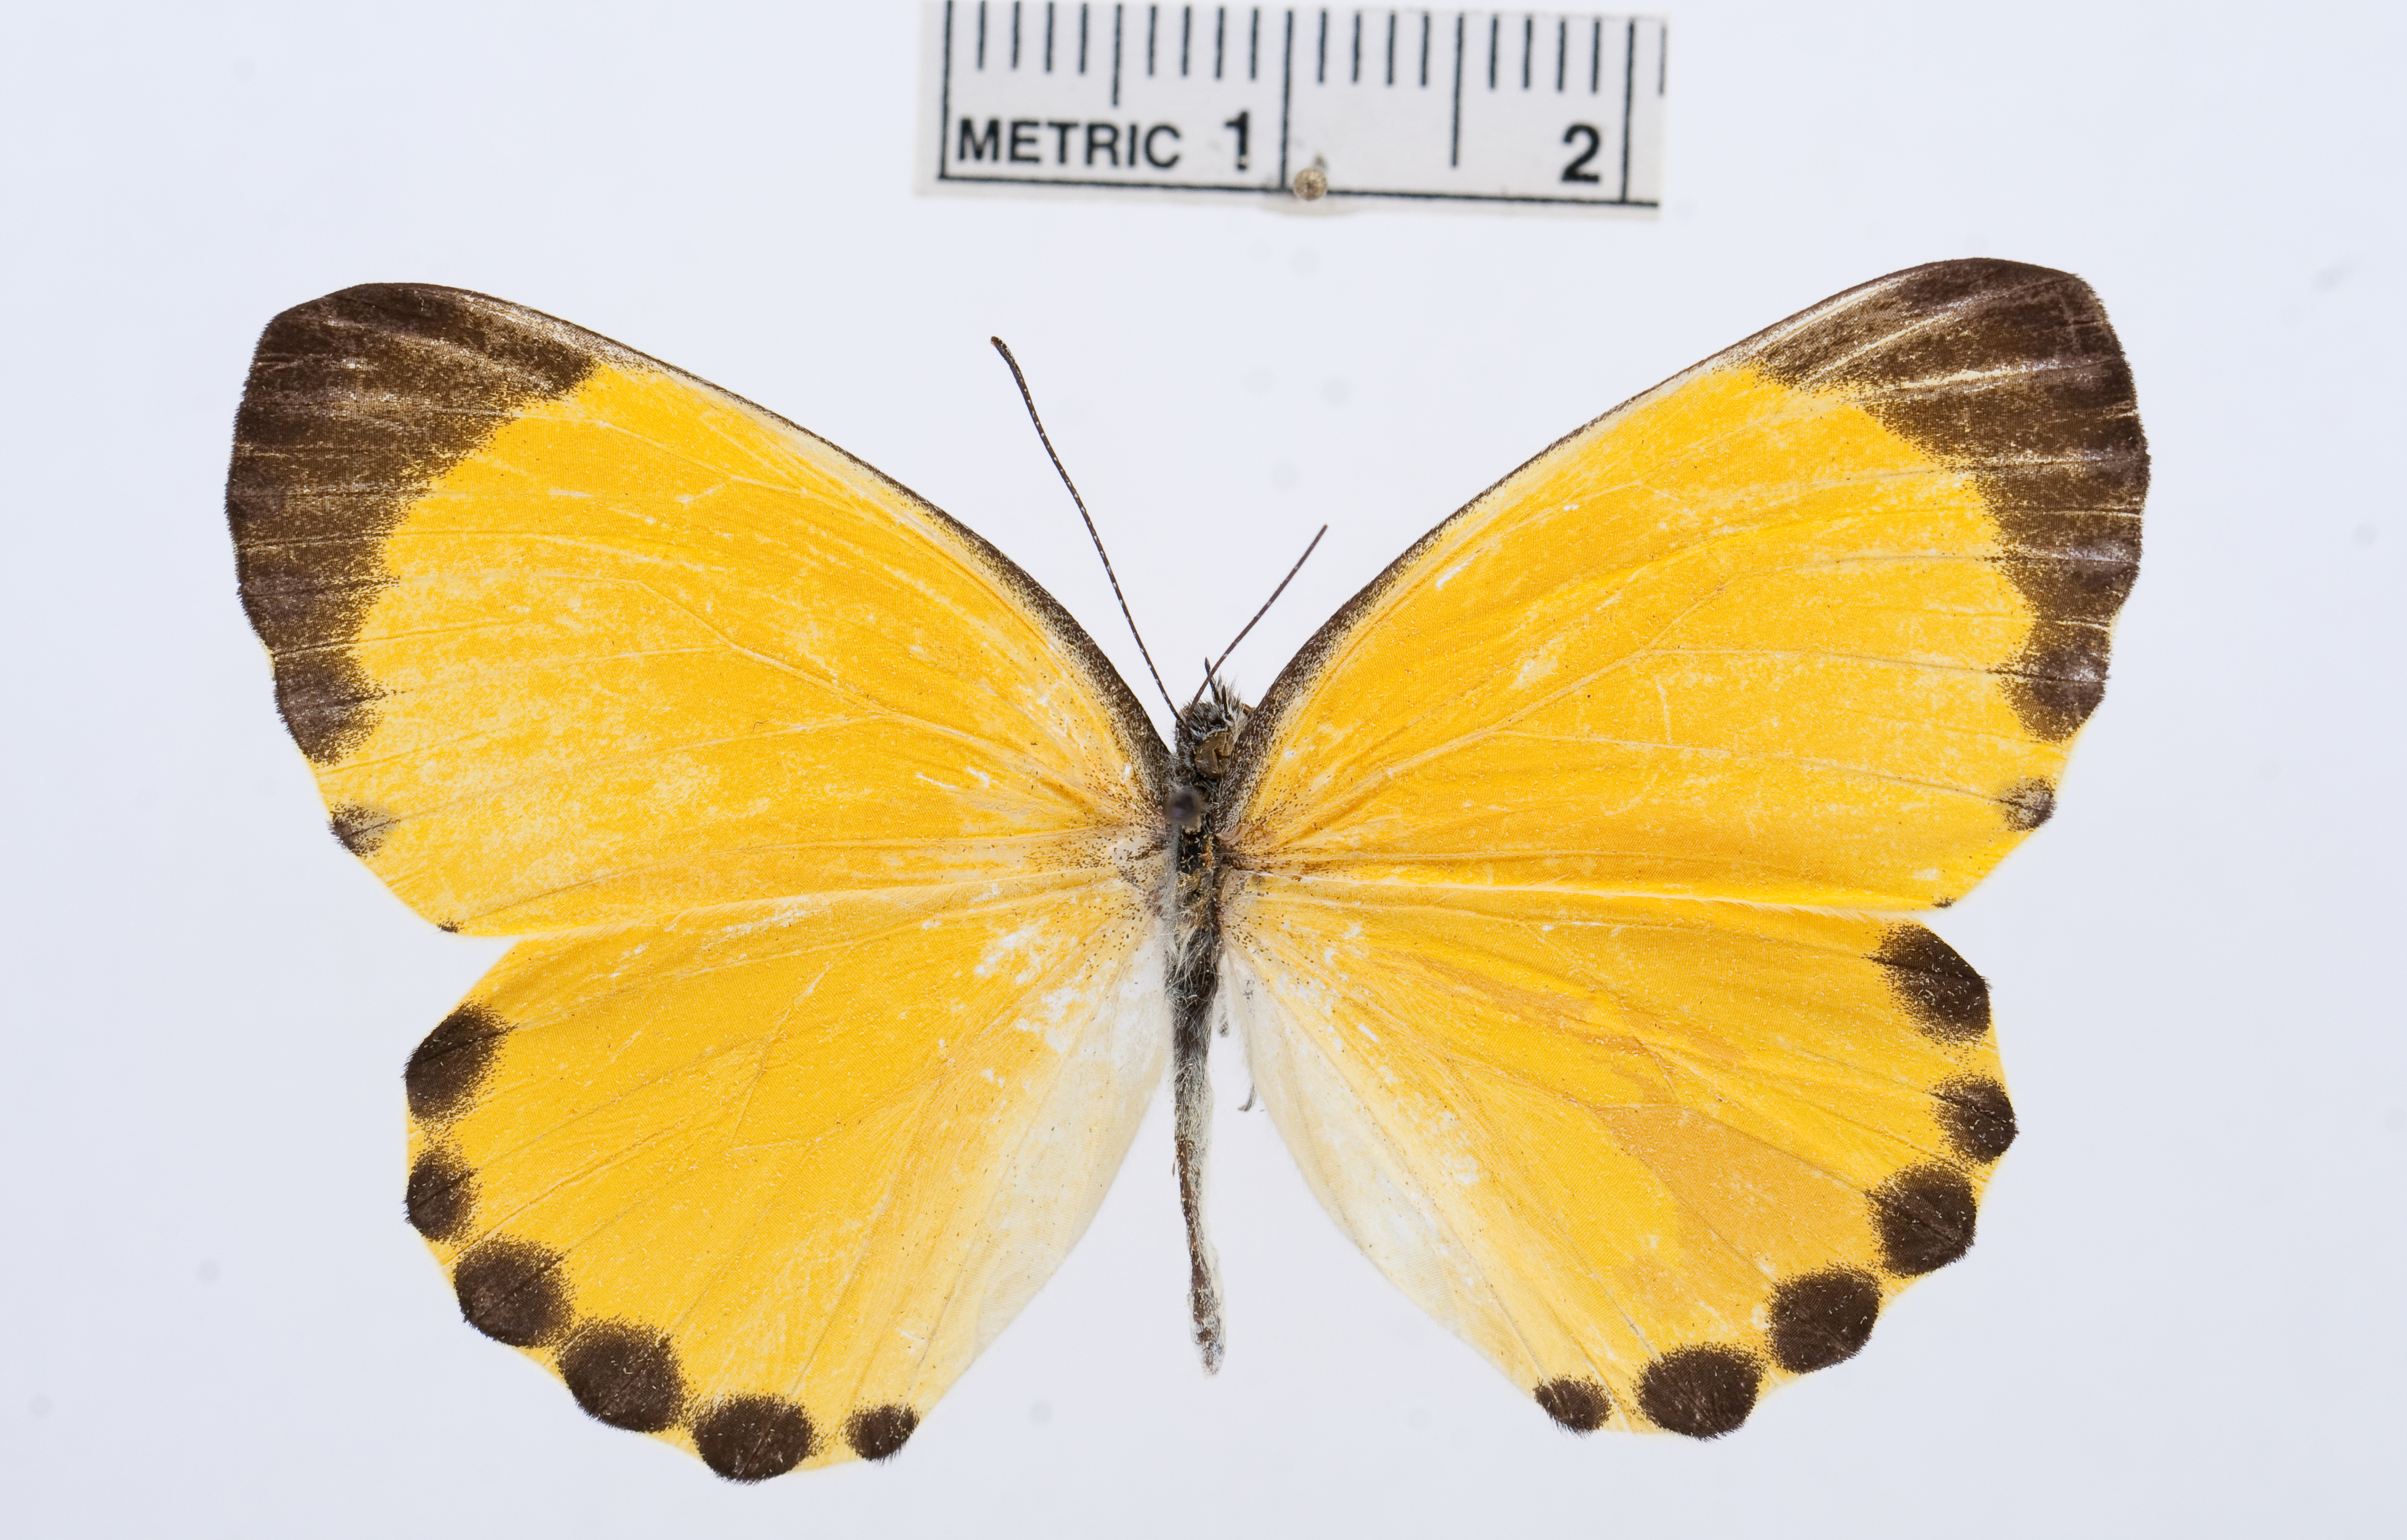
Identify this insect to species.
Mylothris ochracea
